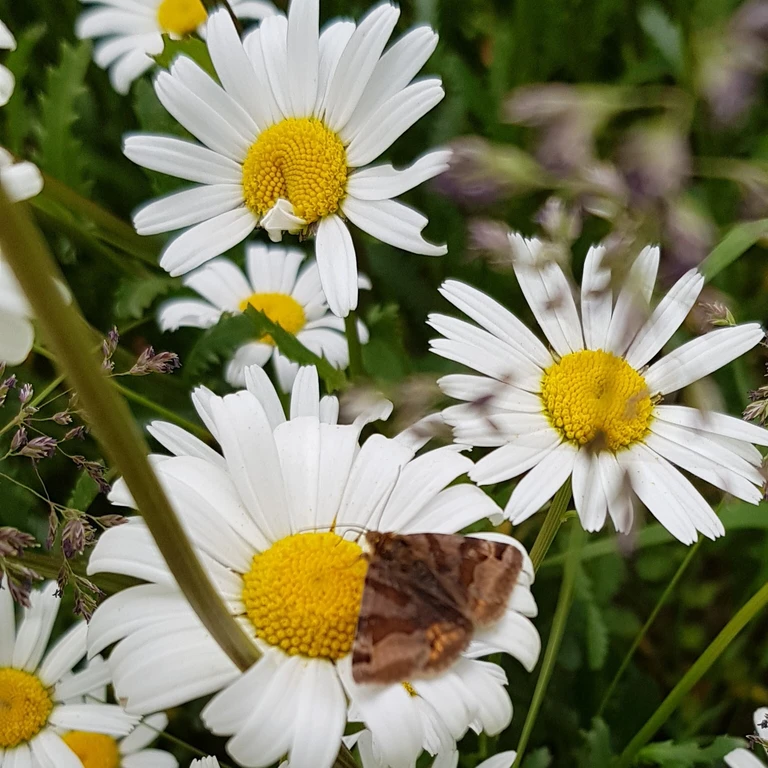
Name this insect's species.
Euclidia glyphica
